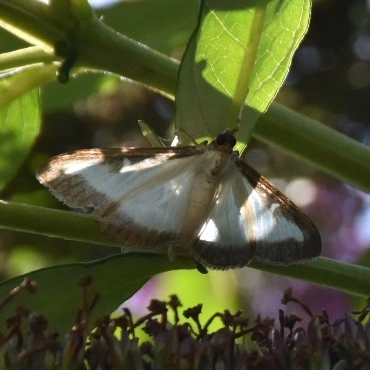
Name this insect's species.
Cydalima perspectalis
